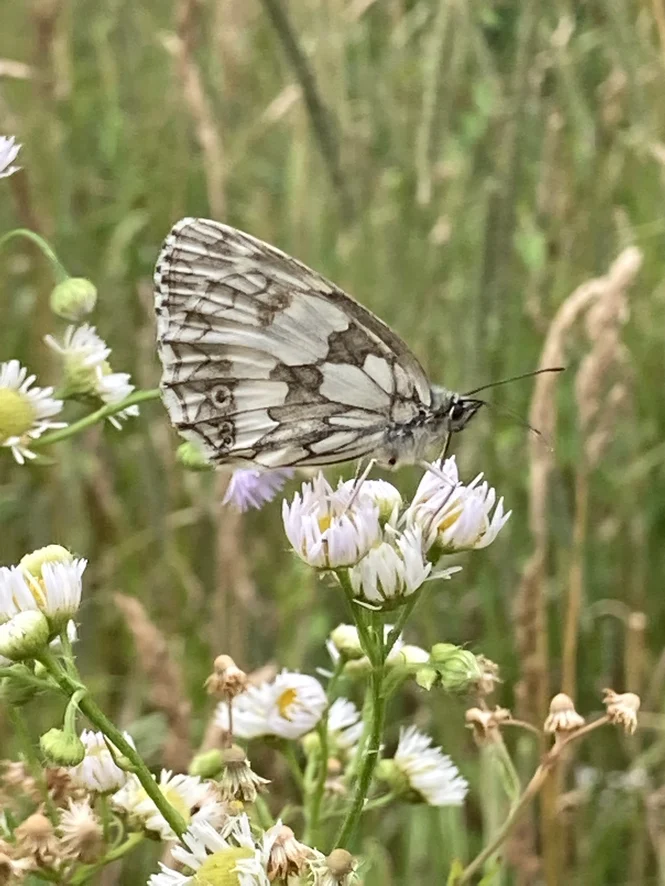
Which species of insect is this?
Melanargia galathea
